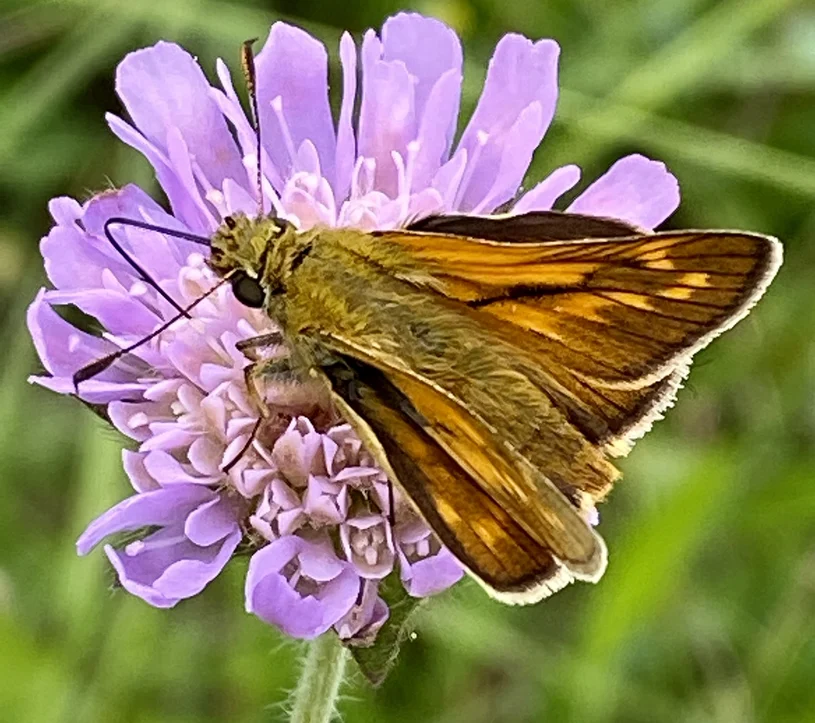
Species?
Ochlodes sylvanus (also Ochlodes venata)
